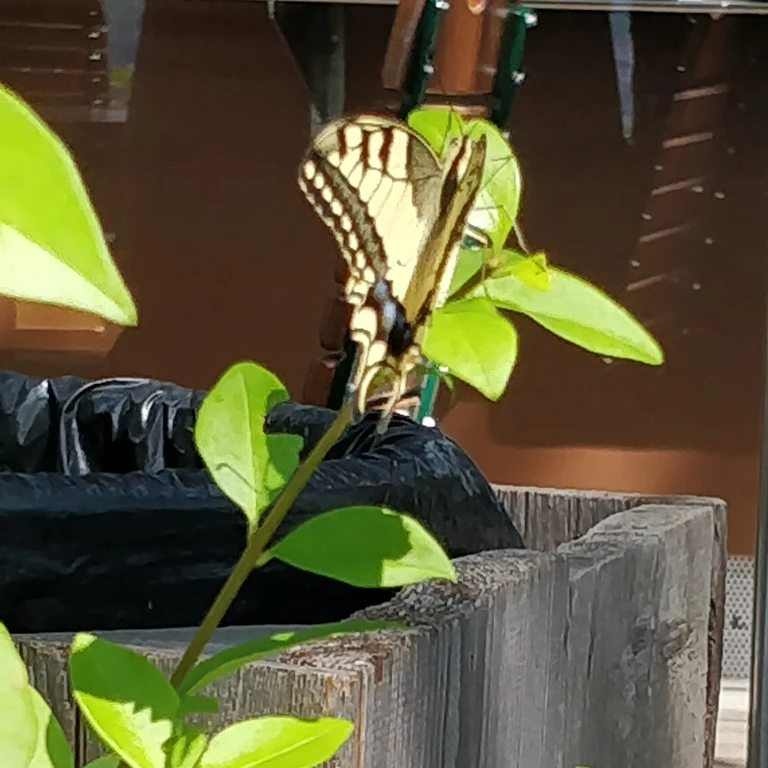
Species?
Papilio machaon
